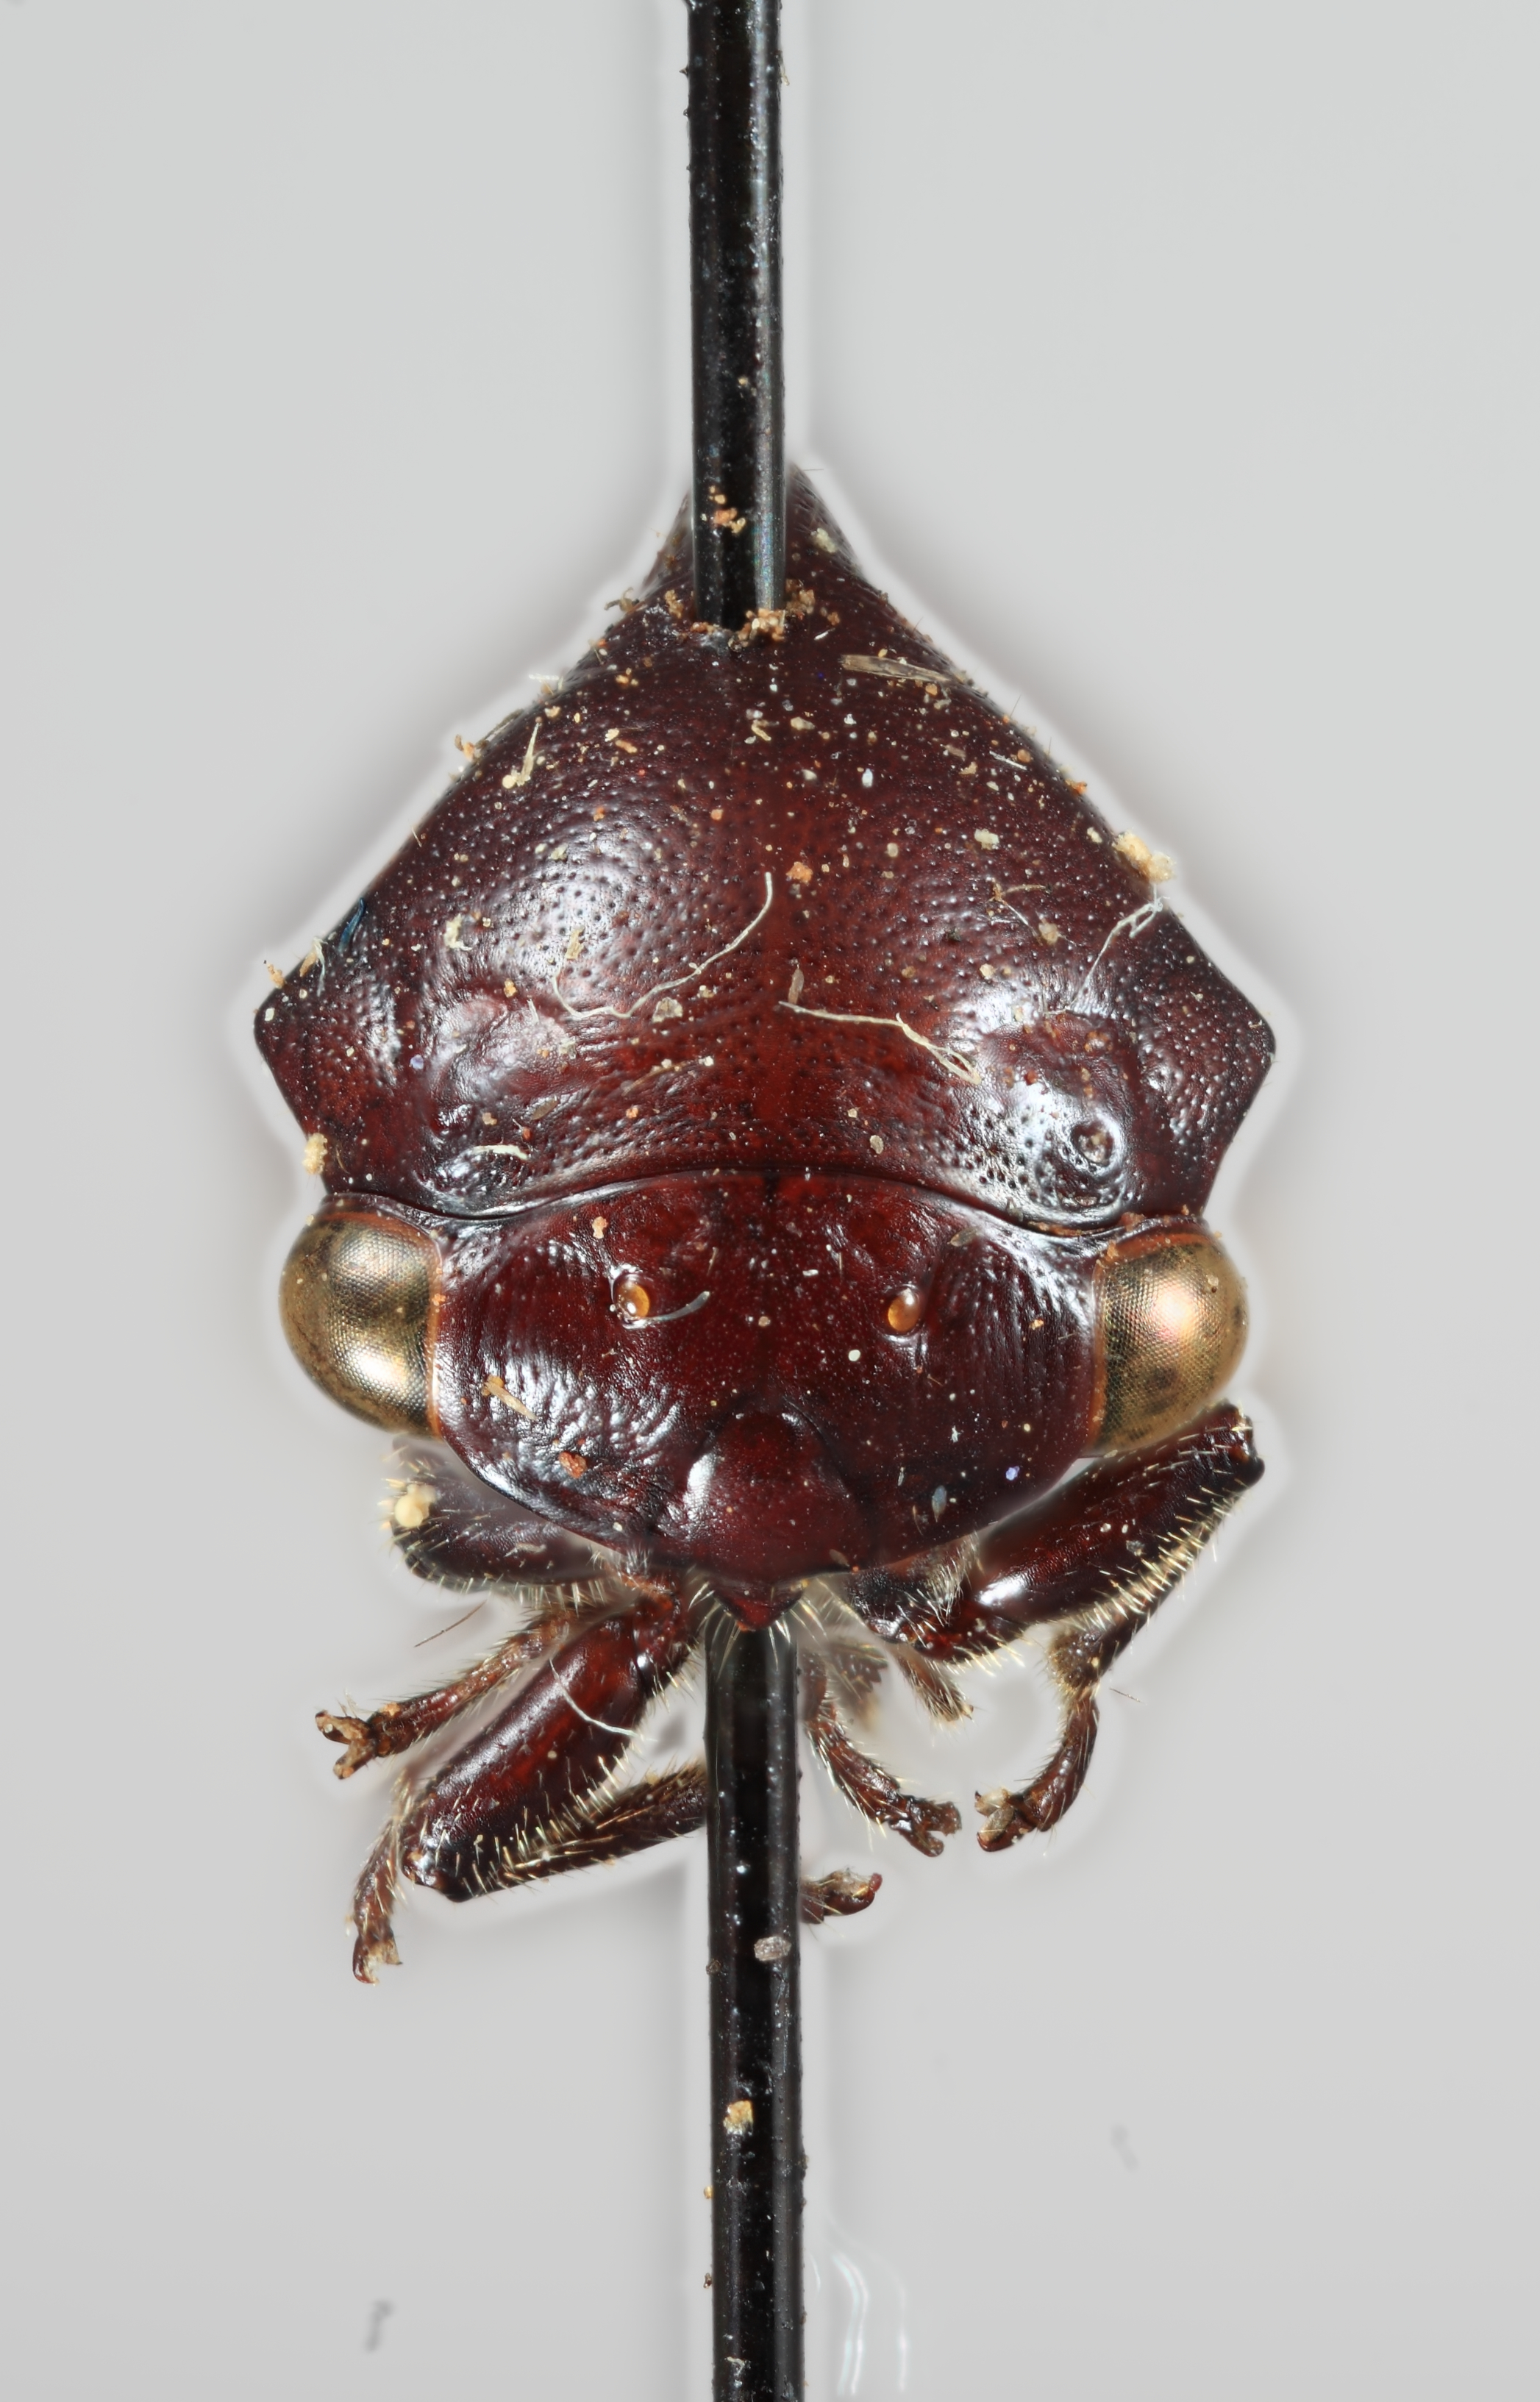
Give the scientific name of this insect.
Monobelus niger
